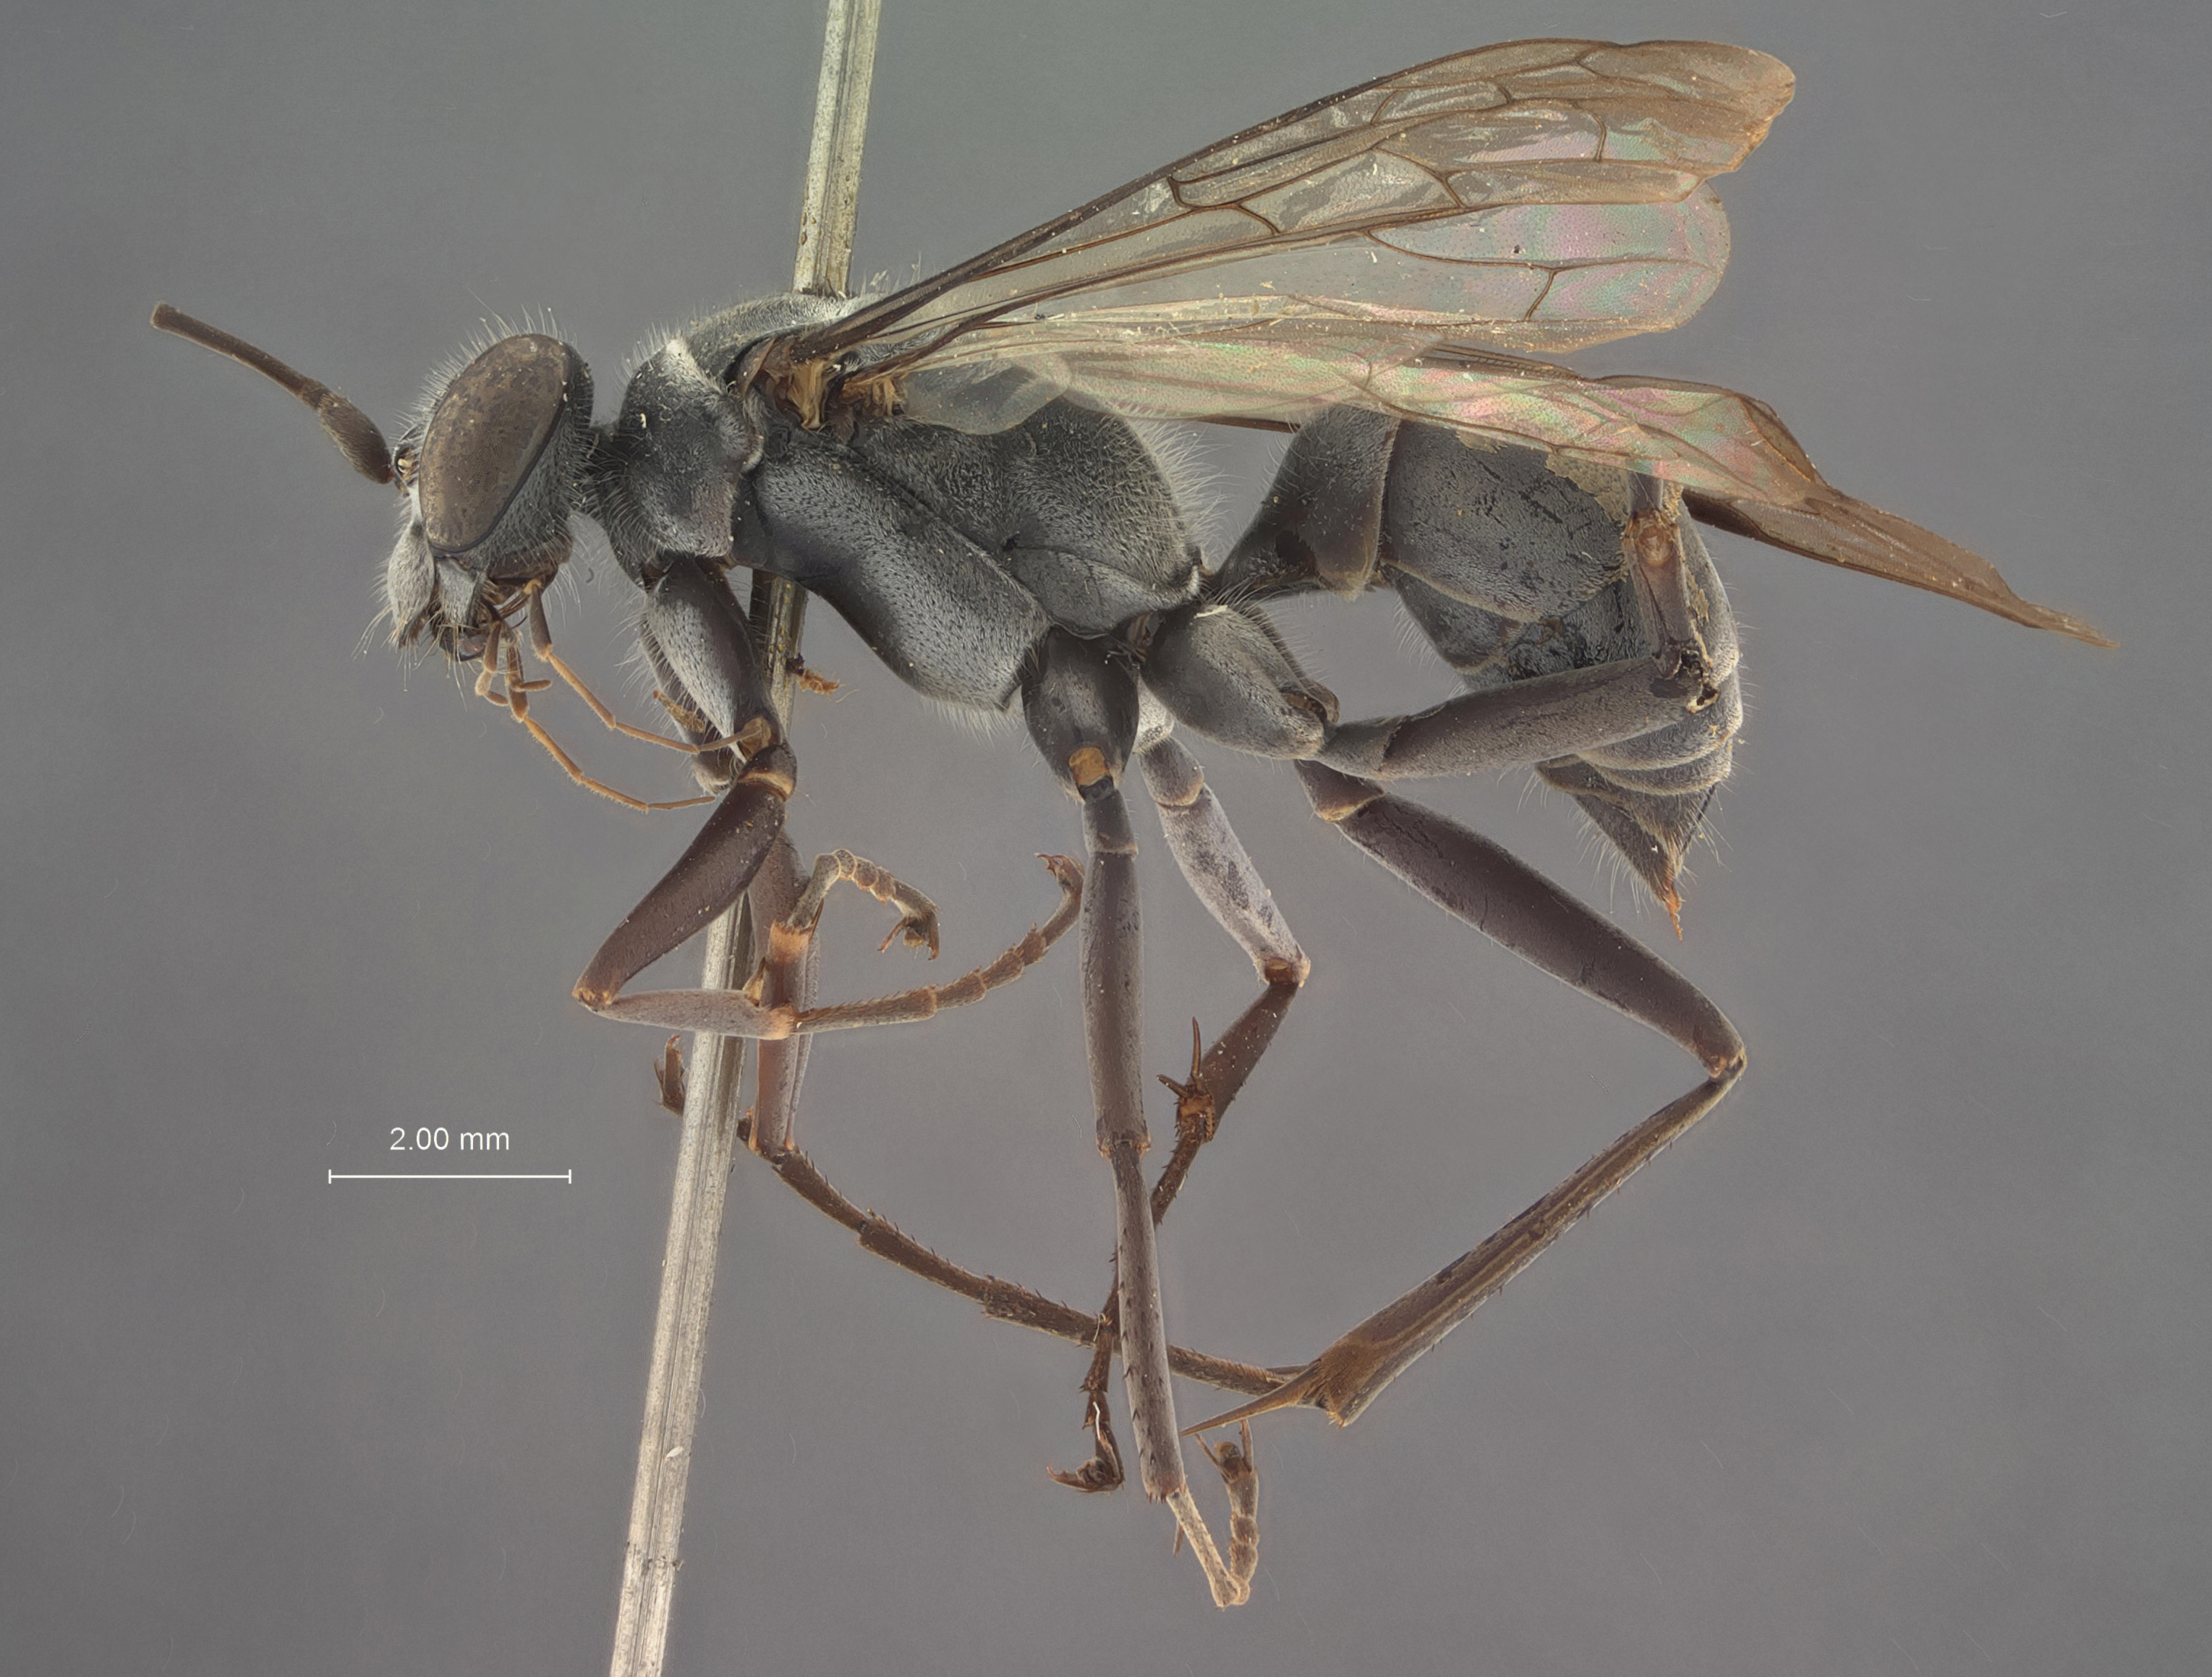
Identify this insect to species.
Pseudagenia innotata
